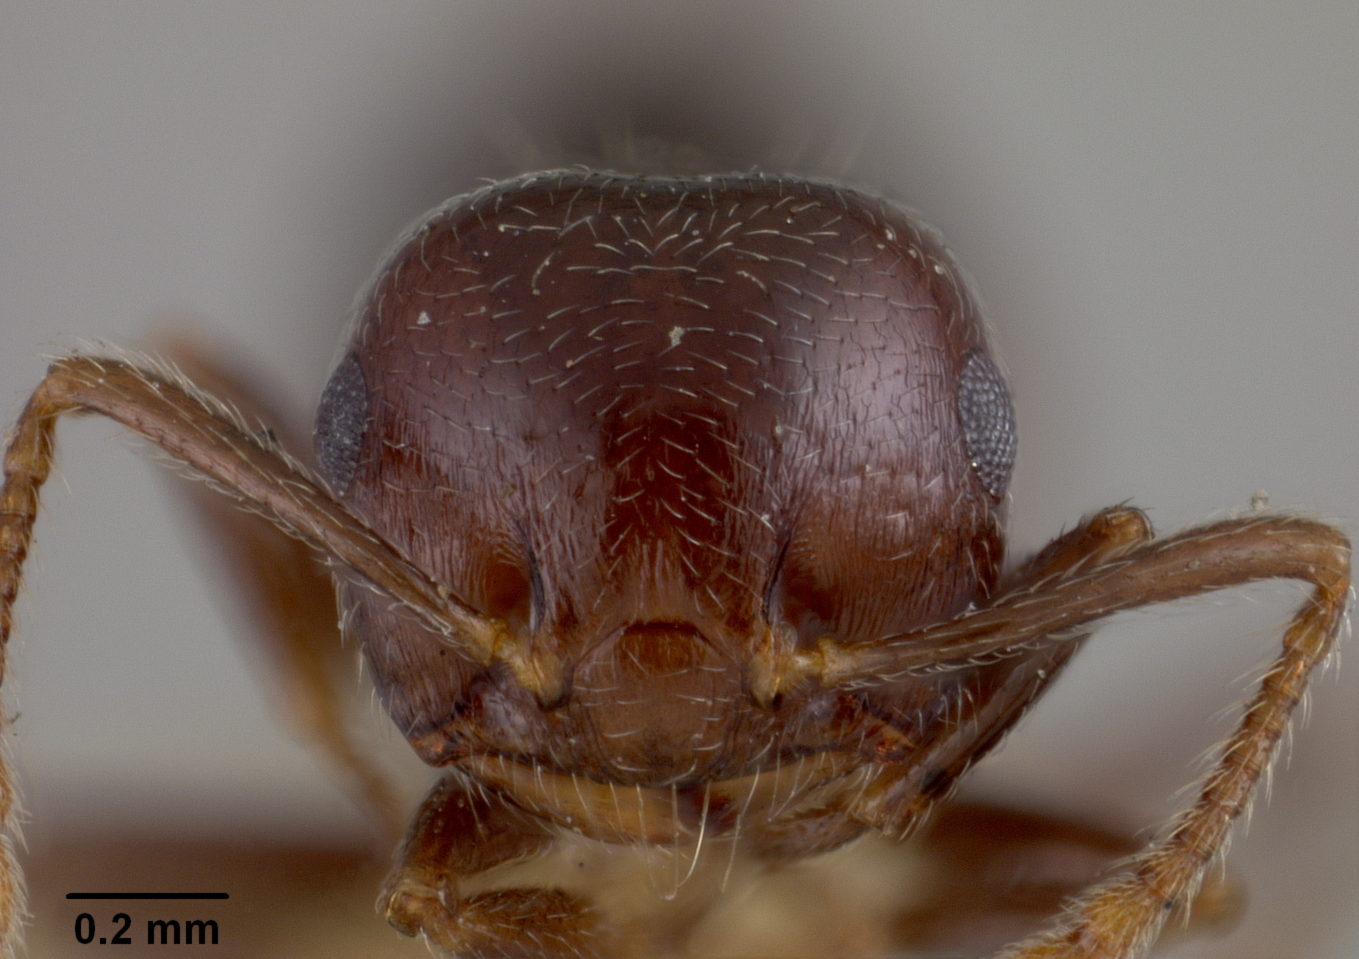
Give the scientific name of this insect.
Crematogaster sanguinea
